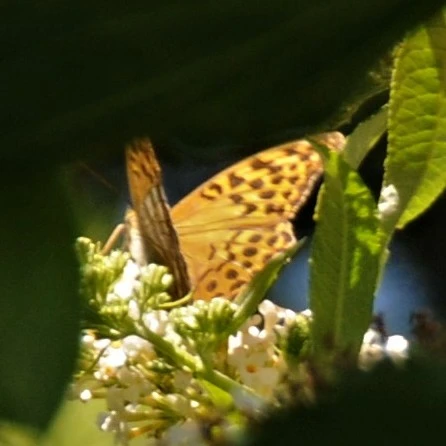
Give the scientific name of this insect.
Argynnis paphia
